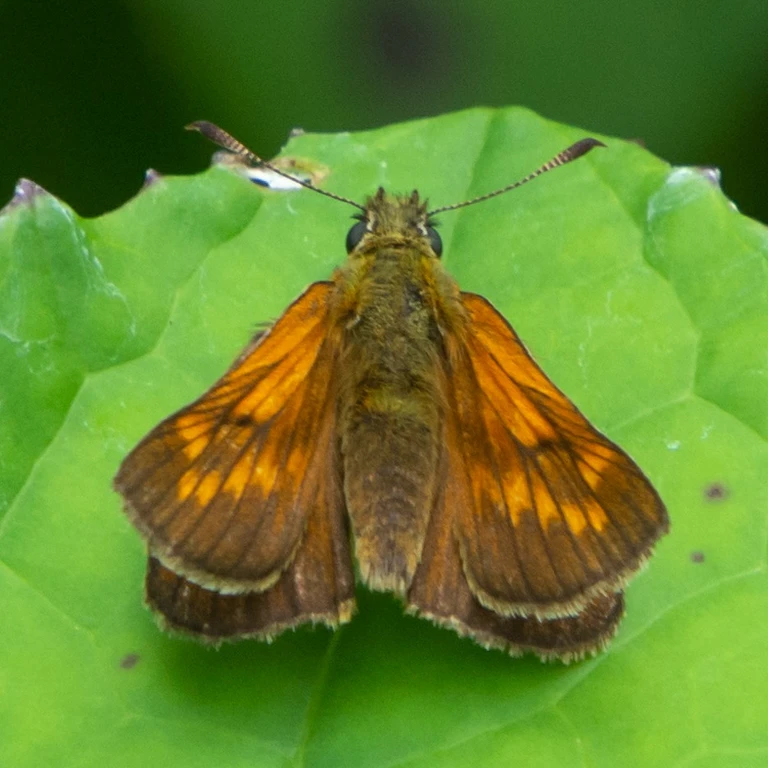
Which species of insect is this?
Ochlodes sylvanus (also Ochlodes venata)
